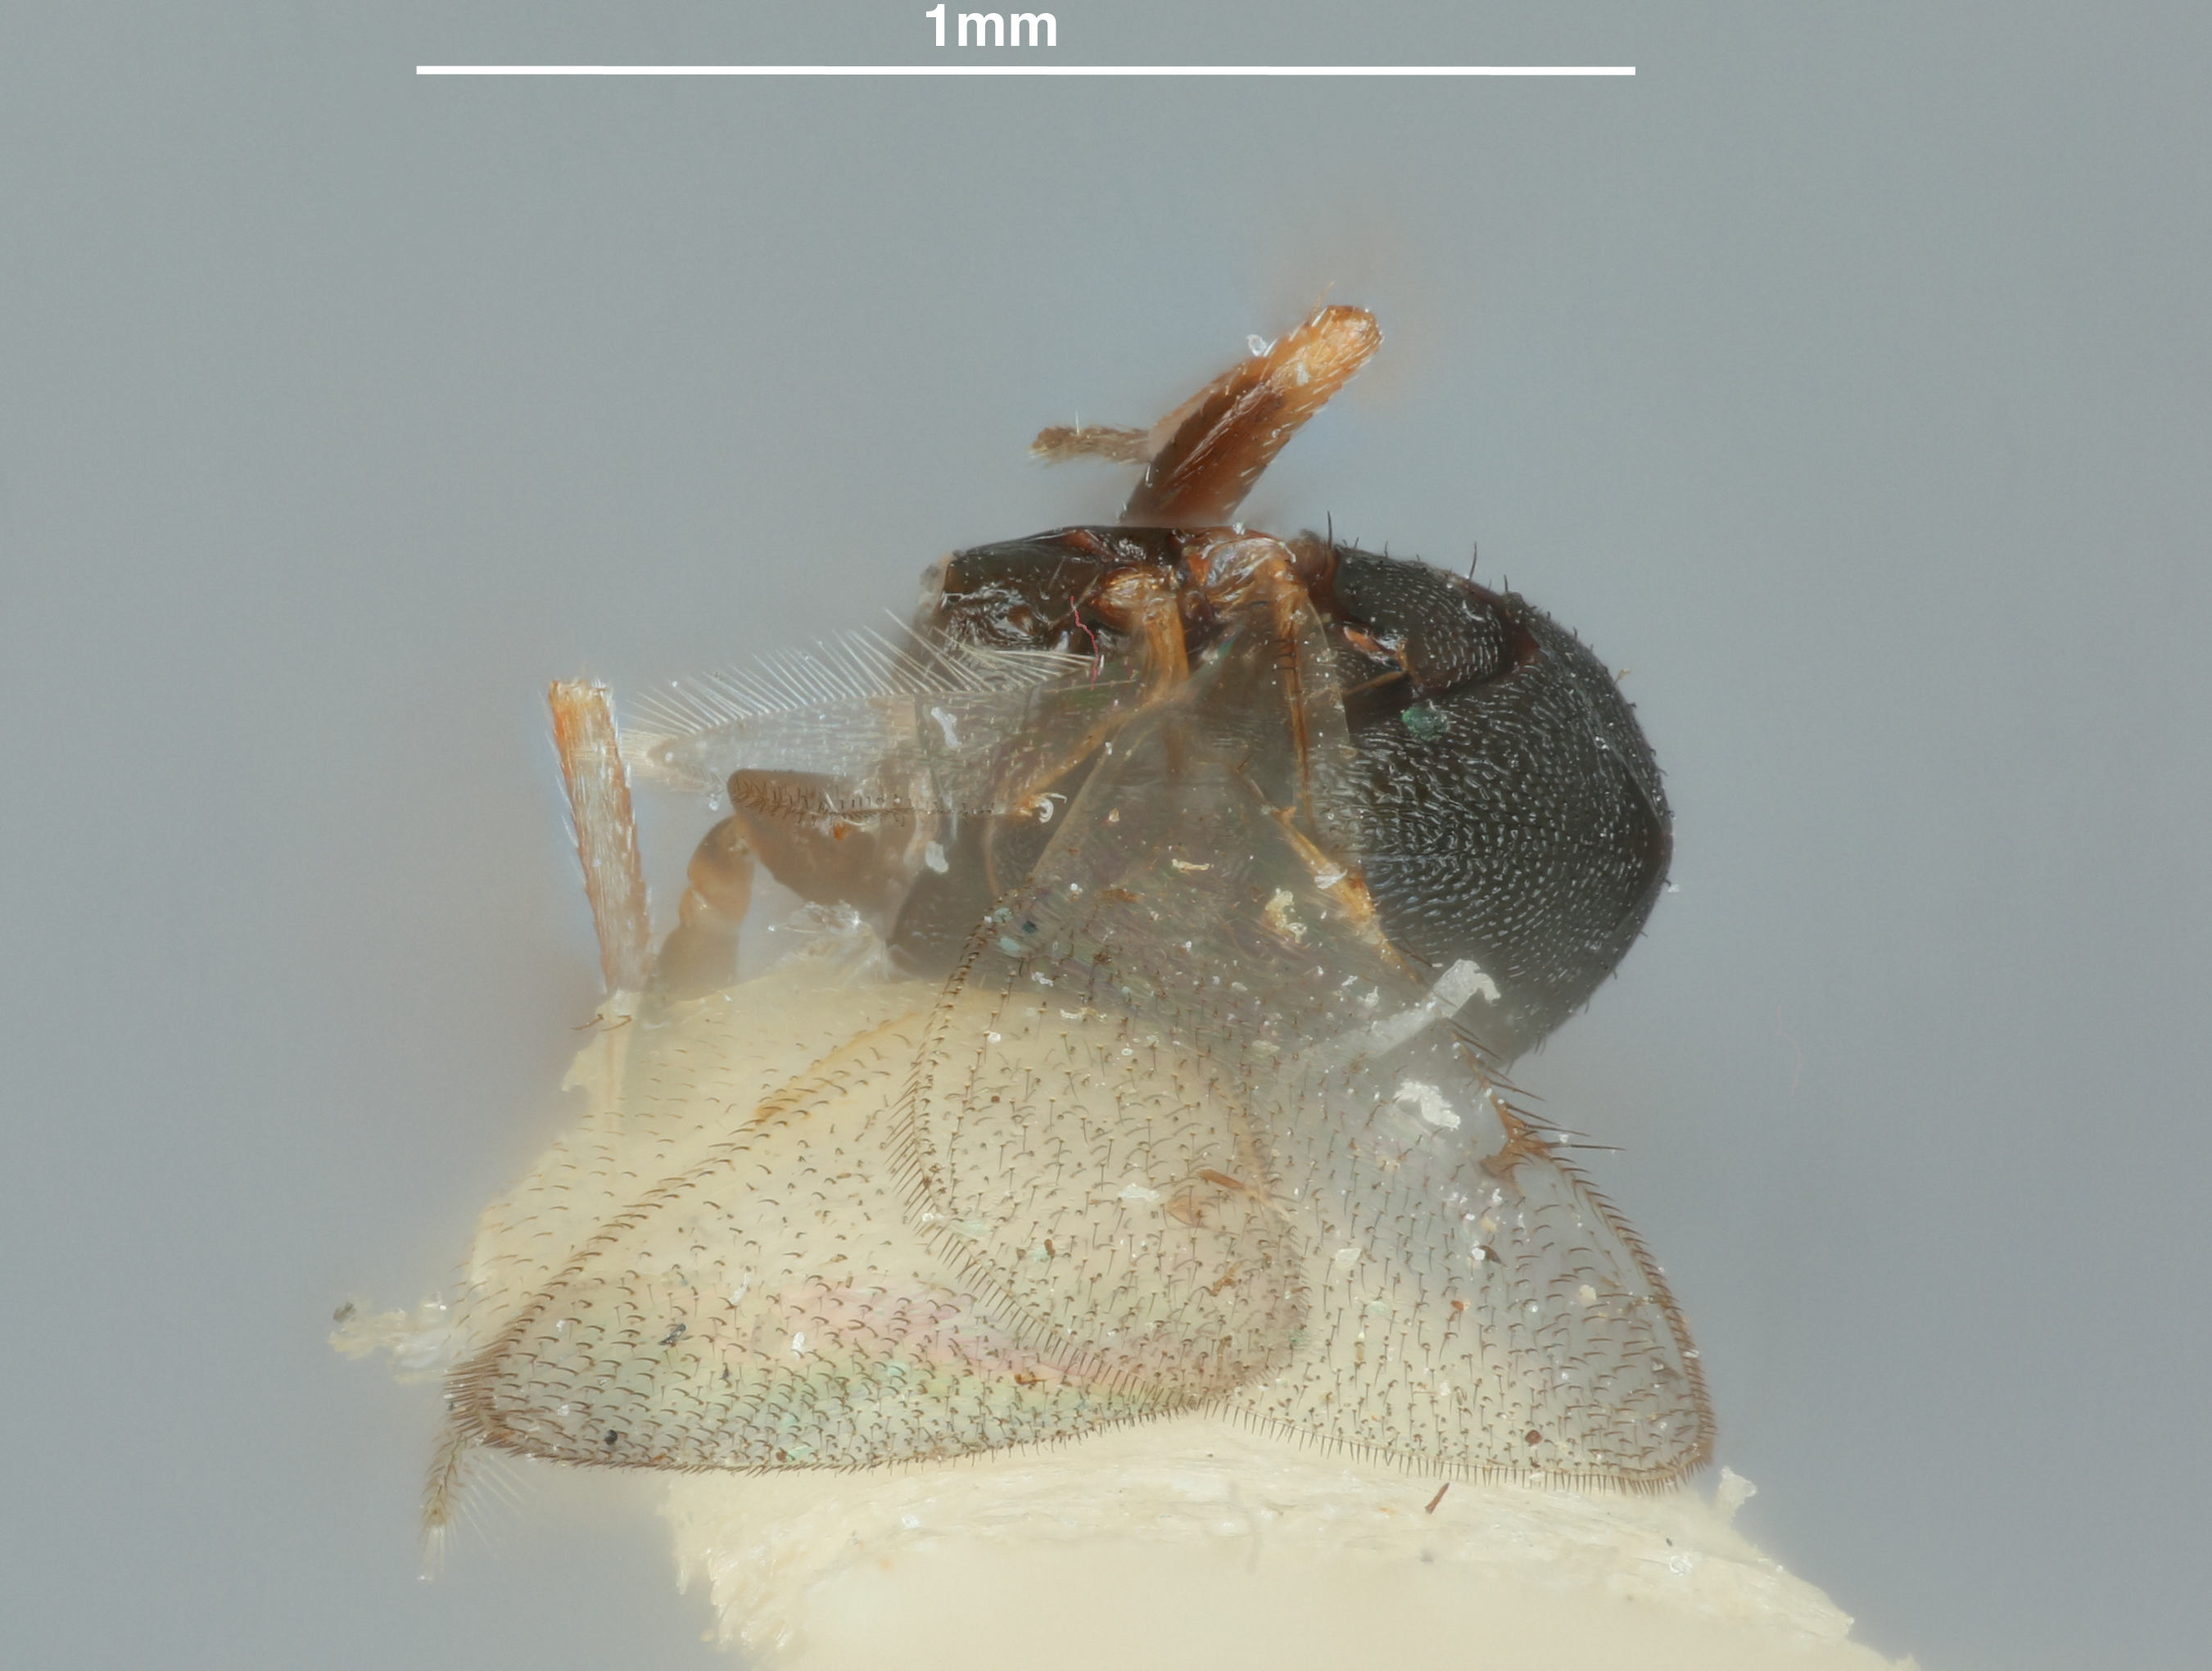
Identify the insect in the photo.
Aprostocetus granulatus
